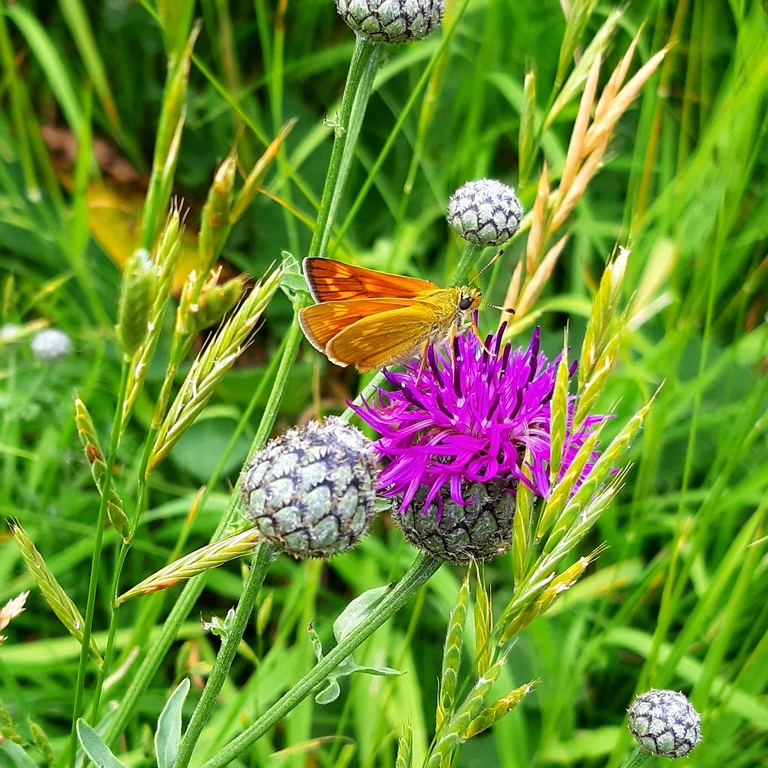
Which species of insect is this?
Ochlodes sylvanus (also Ochlodes venata)
